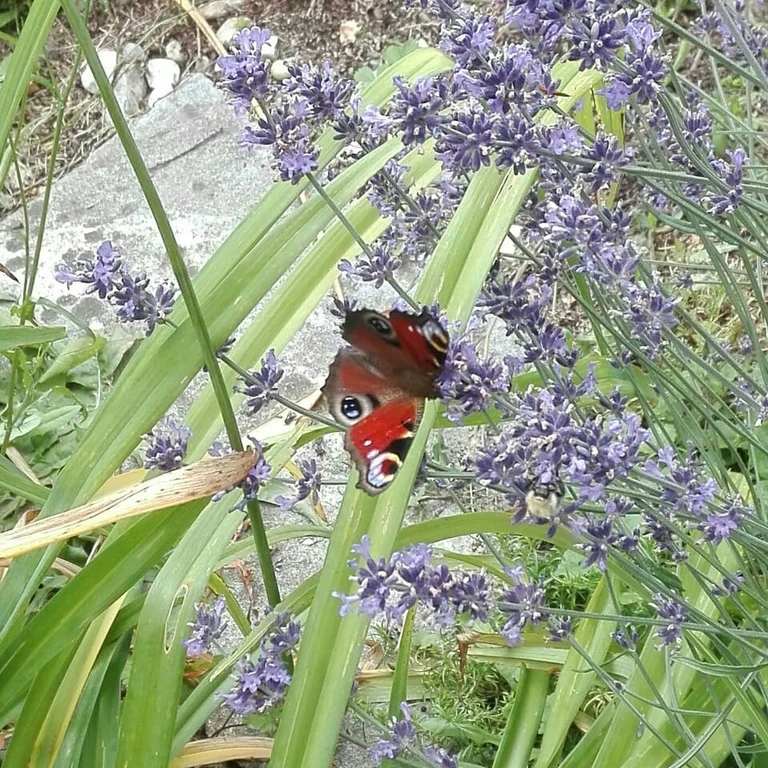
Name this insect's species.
Aglais io
